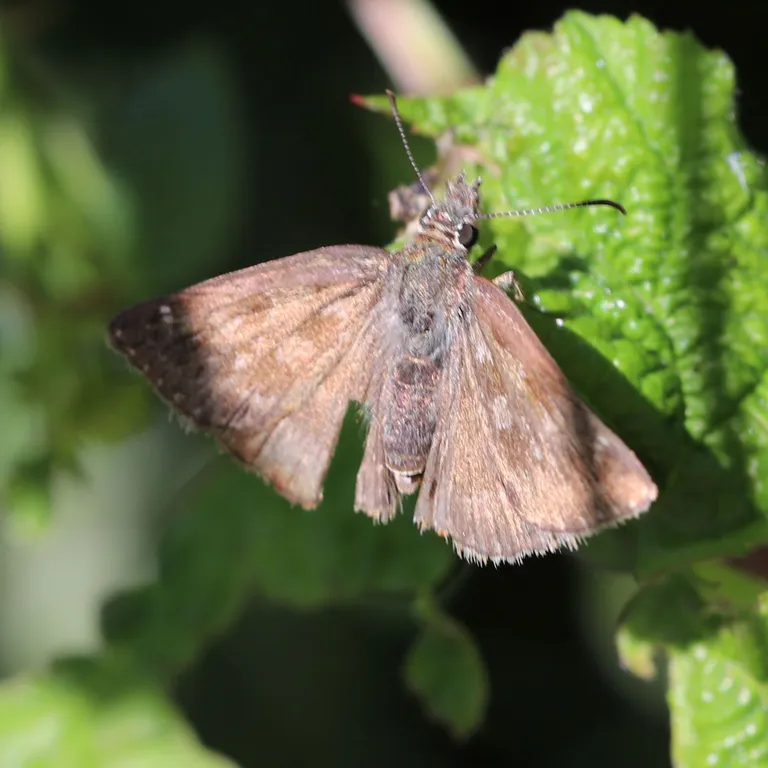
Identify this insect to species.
Erynnis tages
